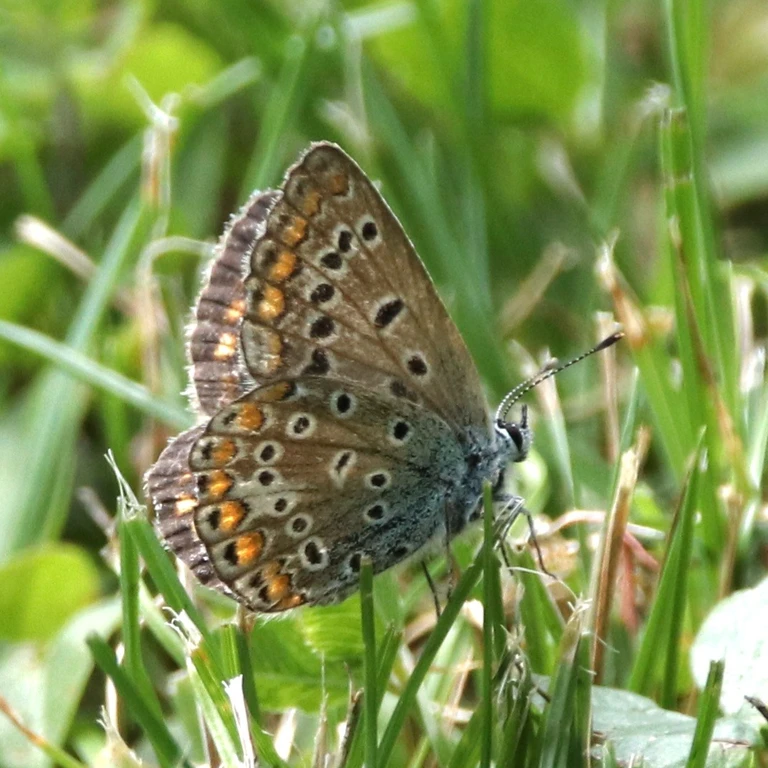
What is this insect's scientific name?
Polyommatus icarus
